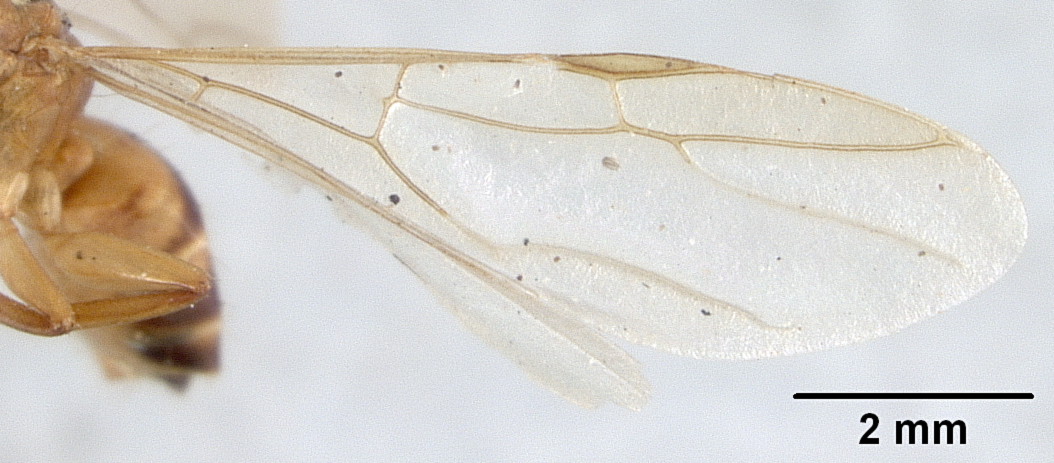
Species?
Camponotus macilentus
